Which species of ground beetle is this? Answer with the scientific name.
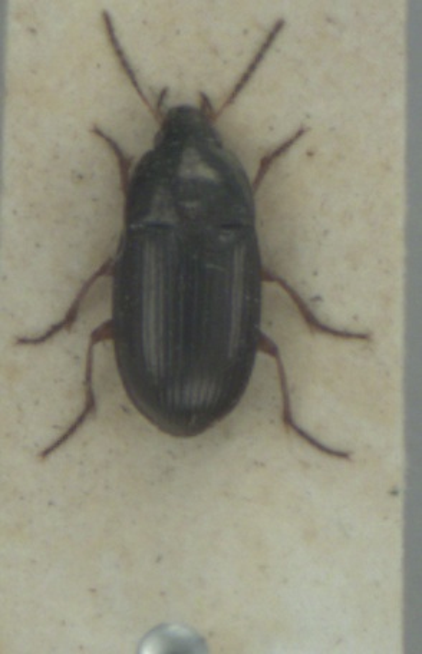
Amara familiaris
